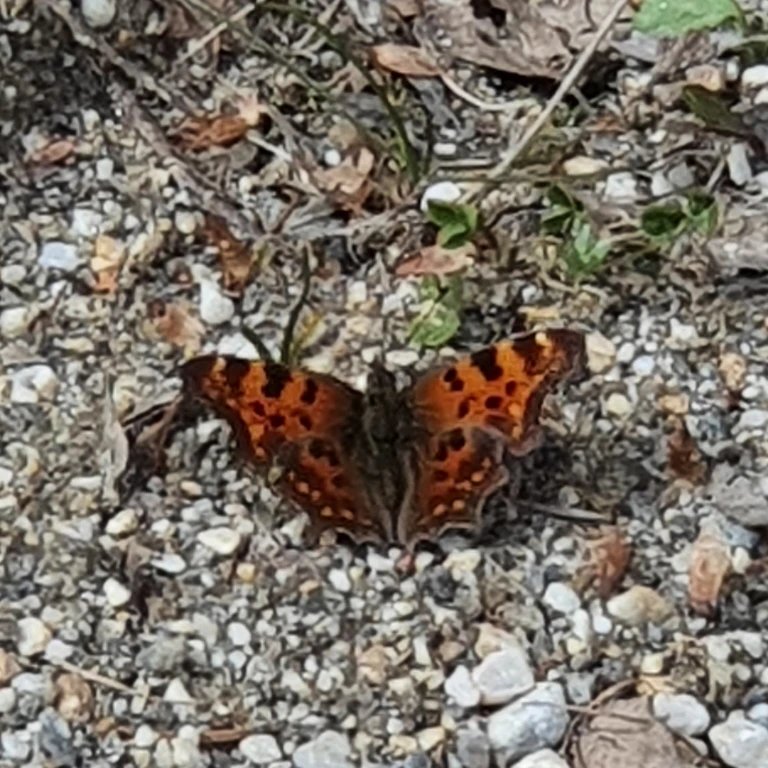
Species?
Polygonia c-album
